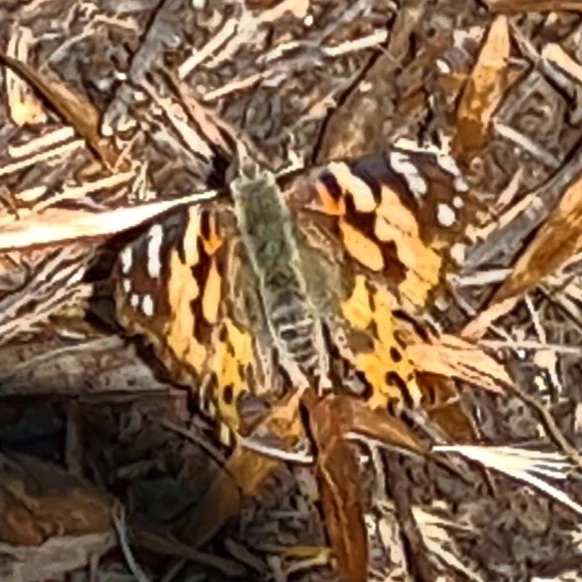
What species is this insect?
Vanessa cardui
